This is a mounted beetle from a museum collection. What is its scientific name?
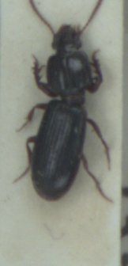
Clivina fossor
